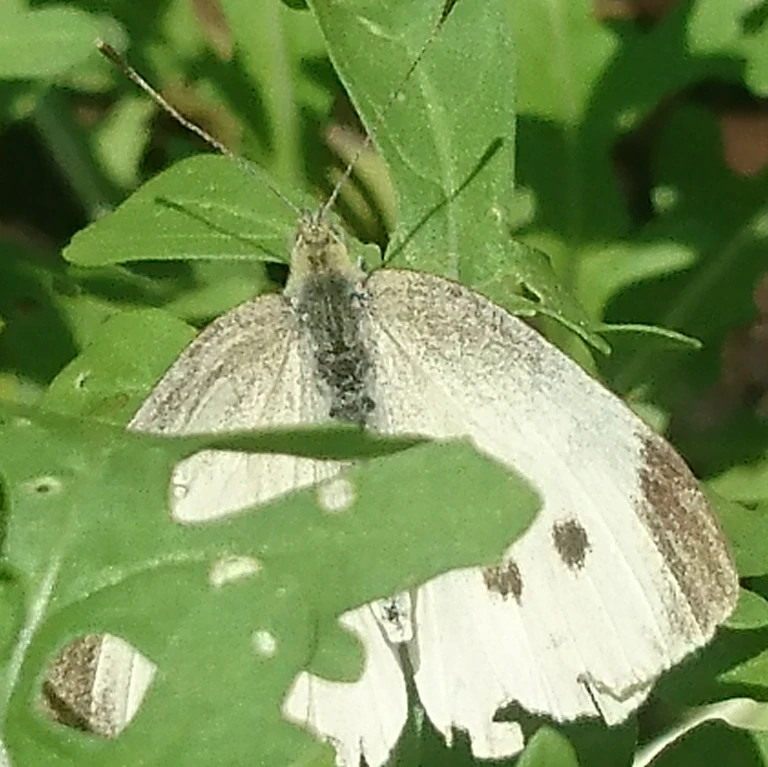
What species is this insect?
Pieris rapae
